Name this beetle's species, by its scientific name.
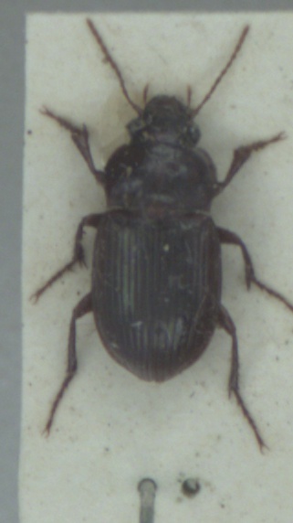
Amara fulva
